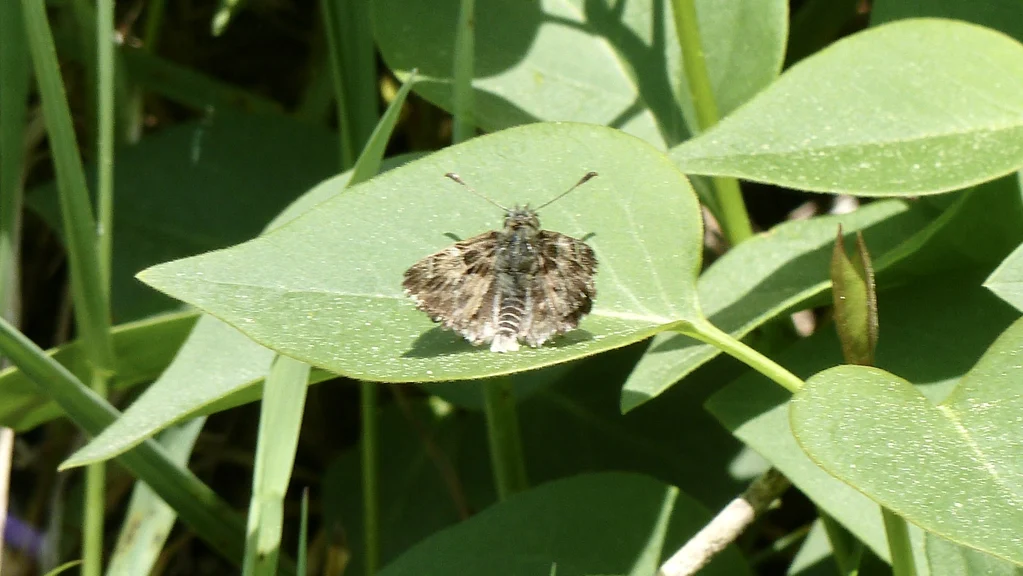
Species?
Carcharodus alceae
